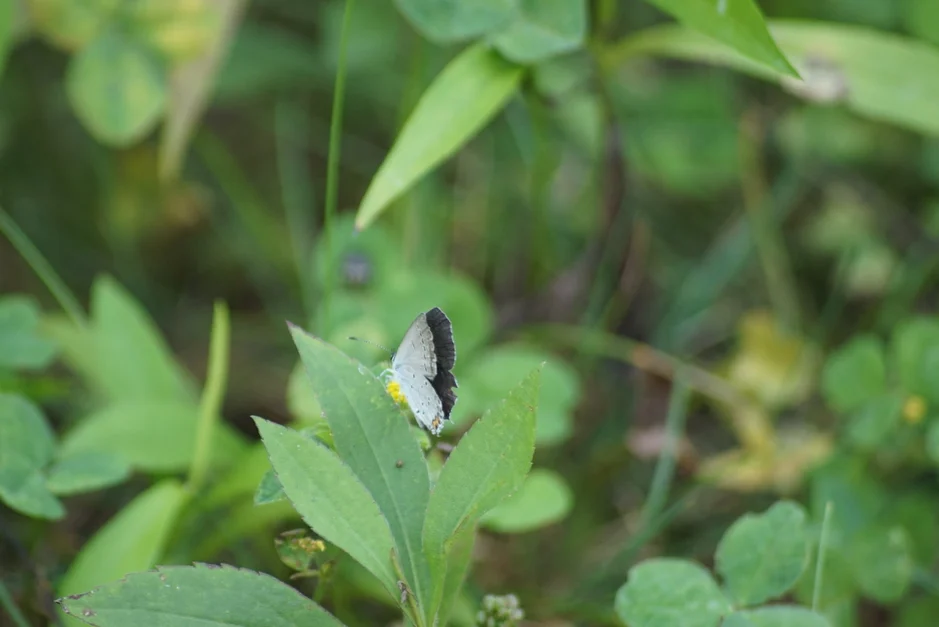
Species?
Cupido argiades (also Elkalyce argiades)
